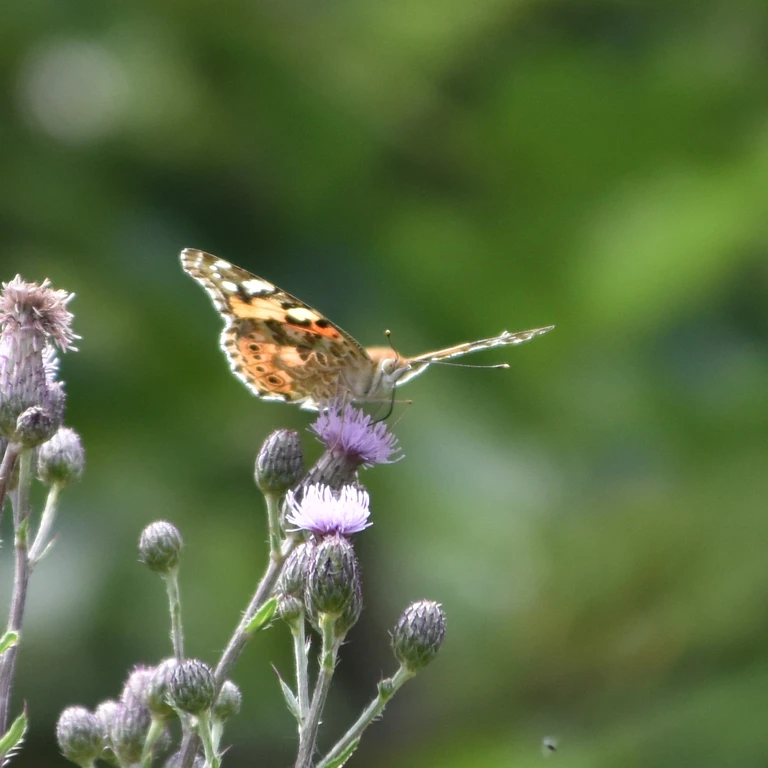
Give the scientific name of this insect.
Vanessa cardui
